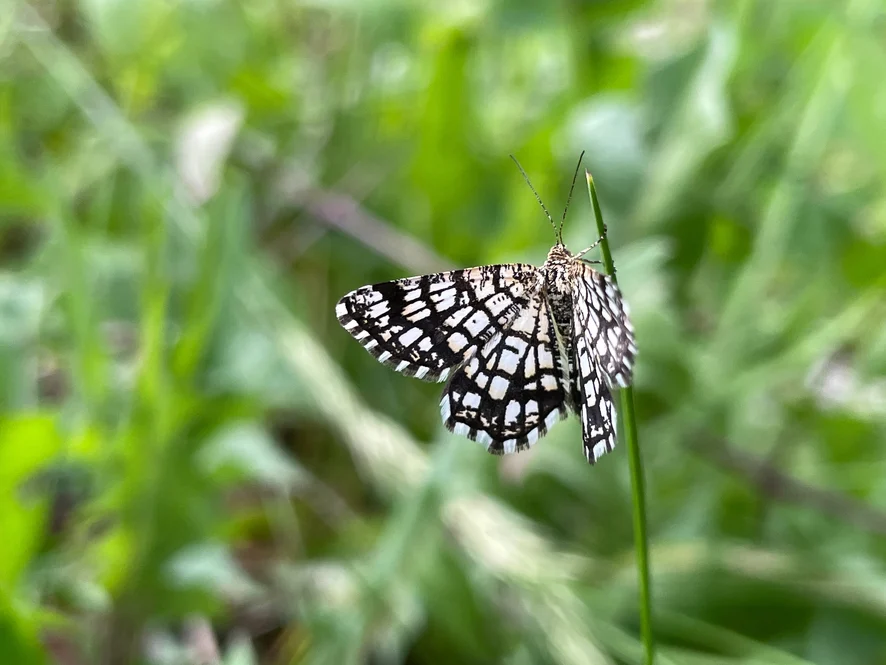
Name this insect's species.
Chiasmia clathrata
